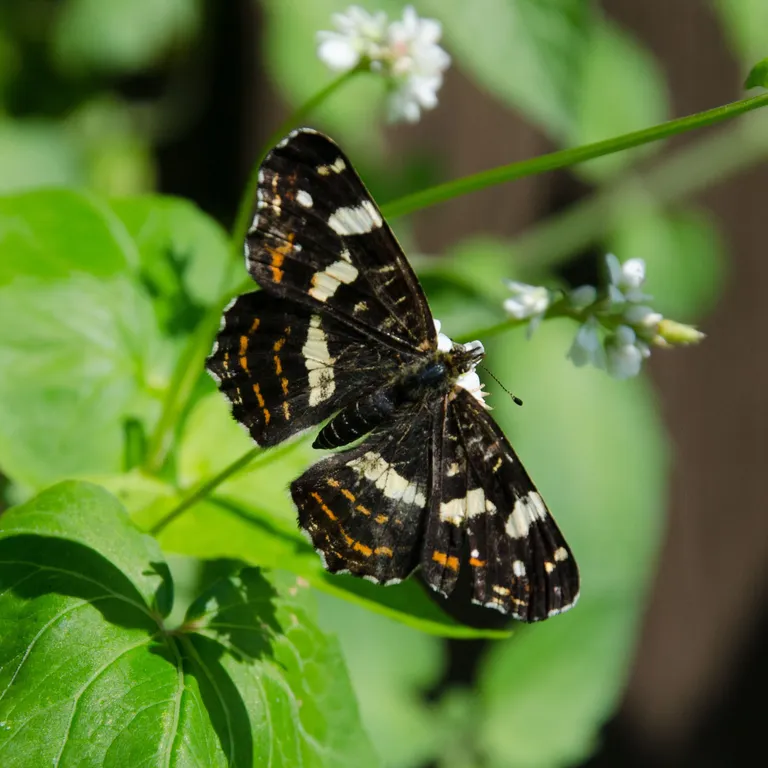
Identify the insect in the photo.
Araschnia levana
